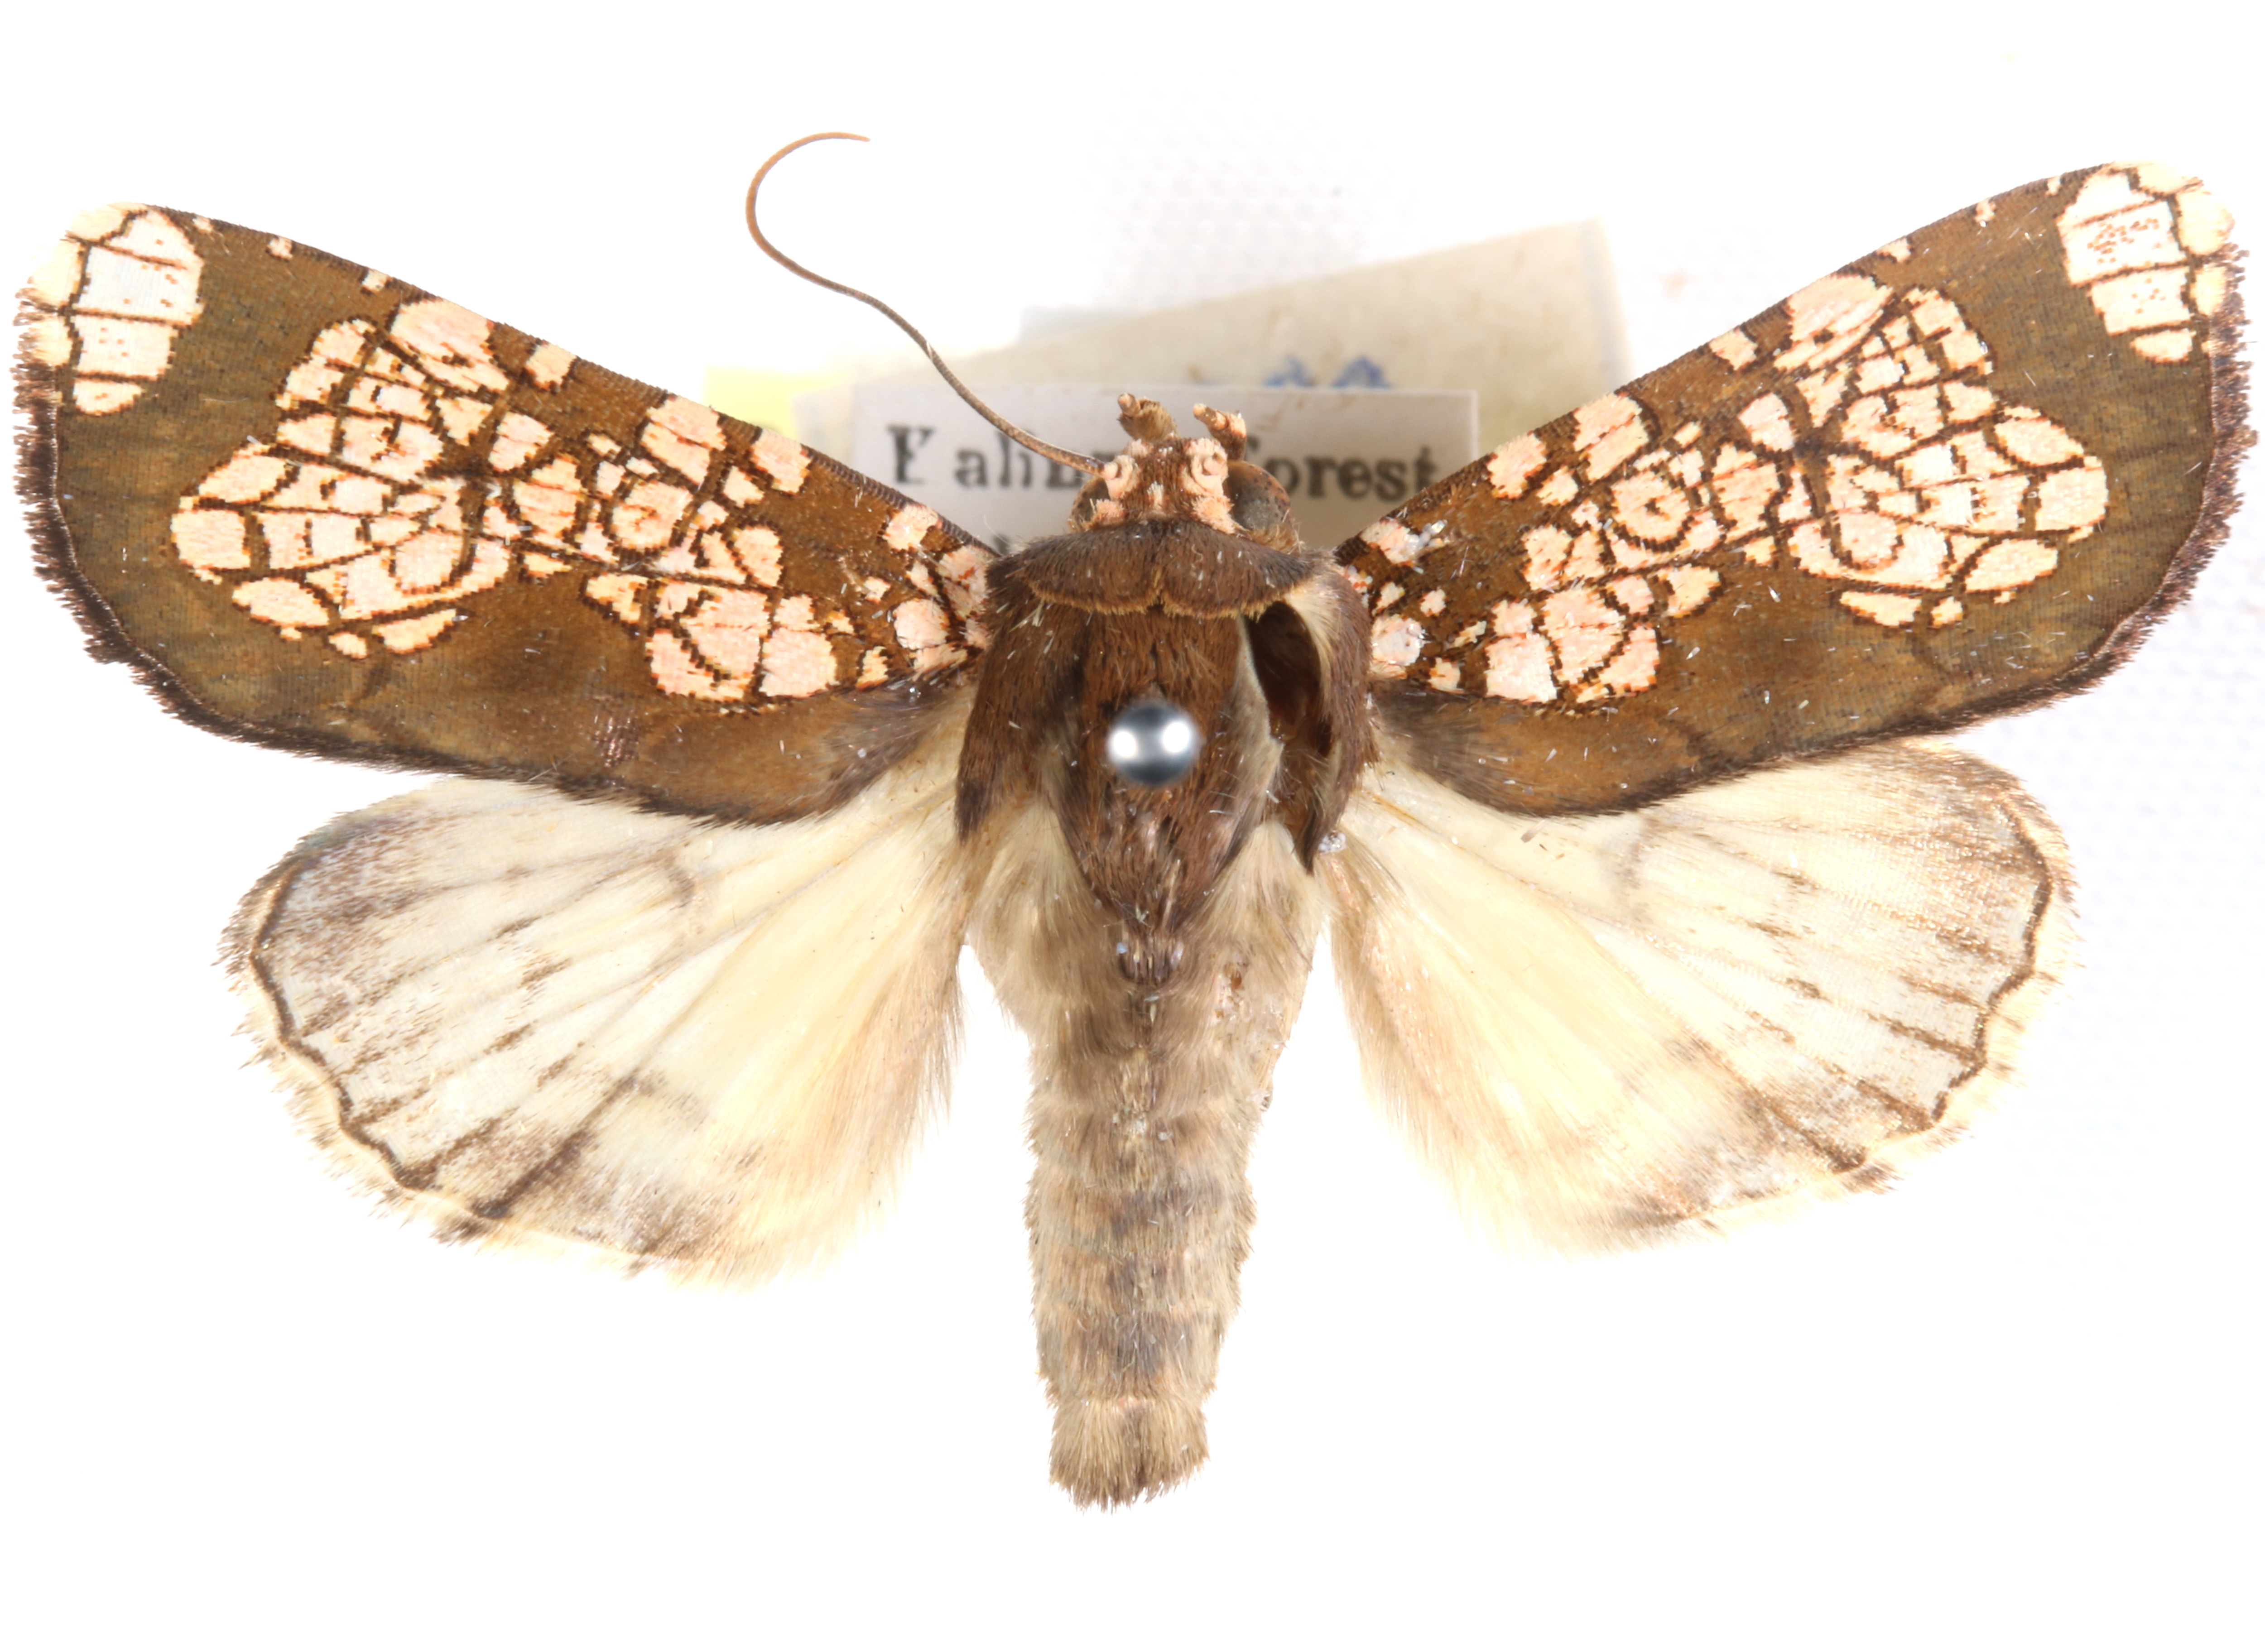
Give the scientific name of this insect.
Andobana multipunctata
